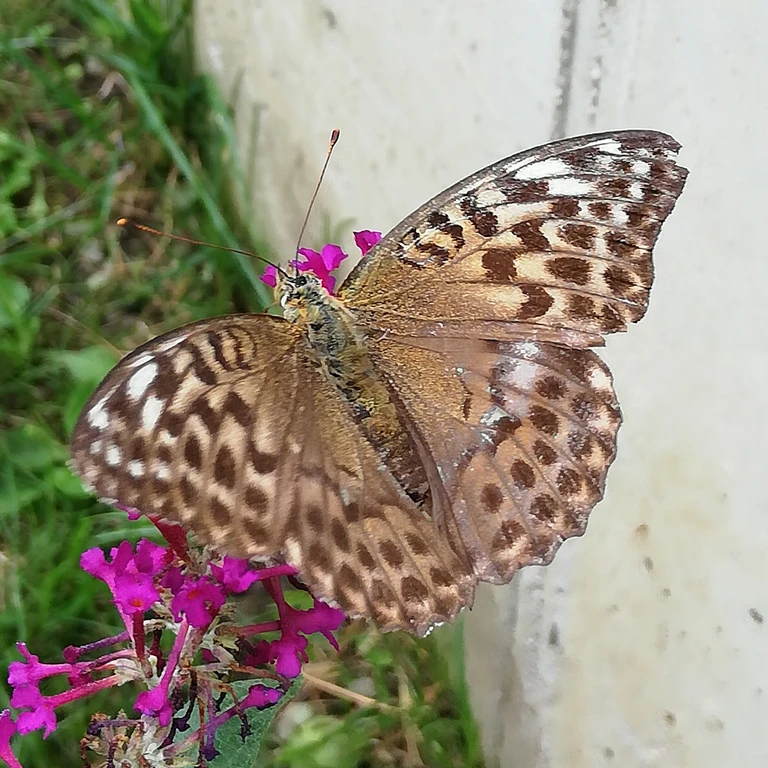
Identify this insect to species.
Argynnis paphia
